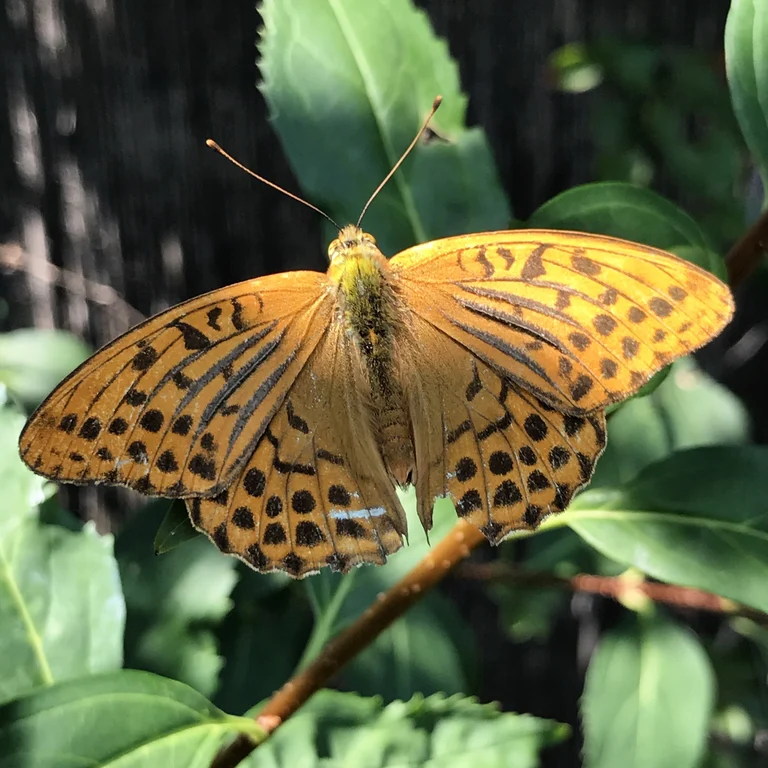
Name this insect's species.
Argynnis paphia
